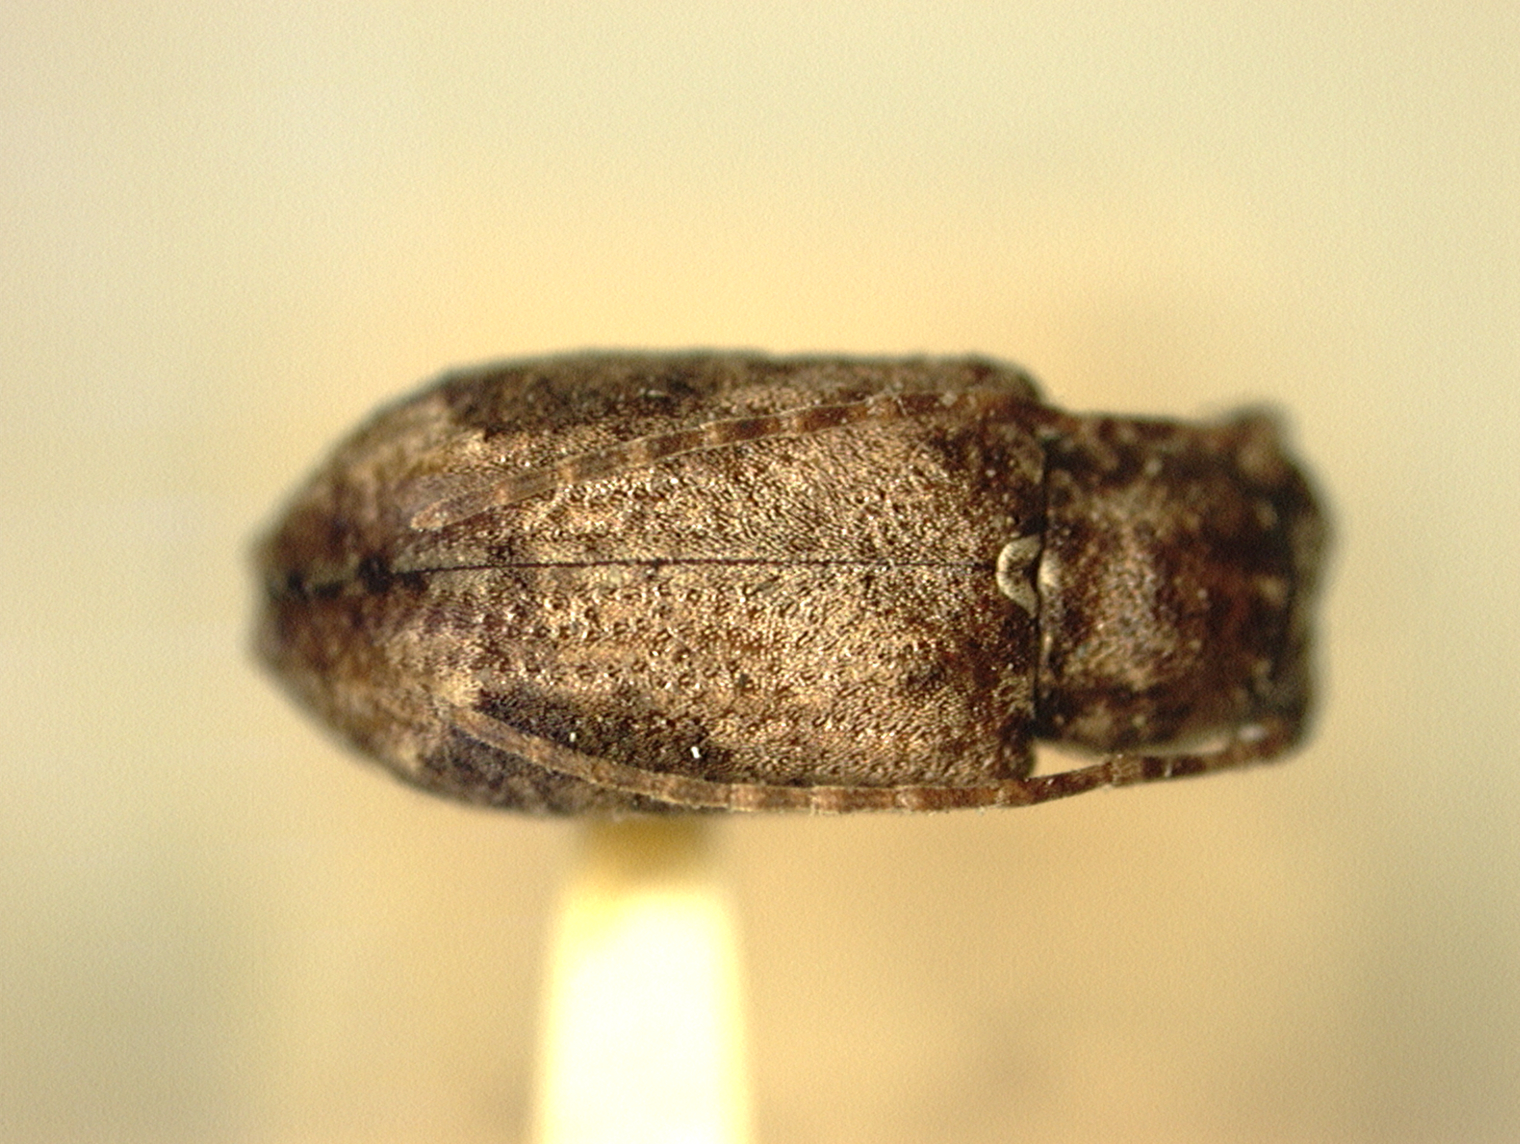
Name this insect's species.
Eugamandus cayamae
